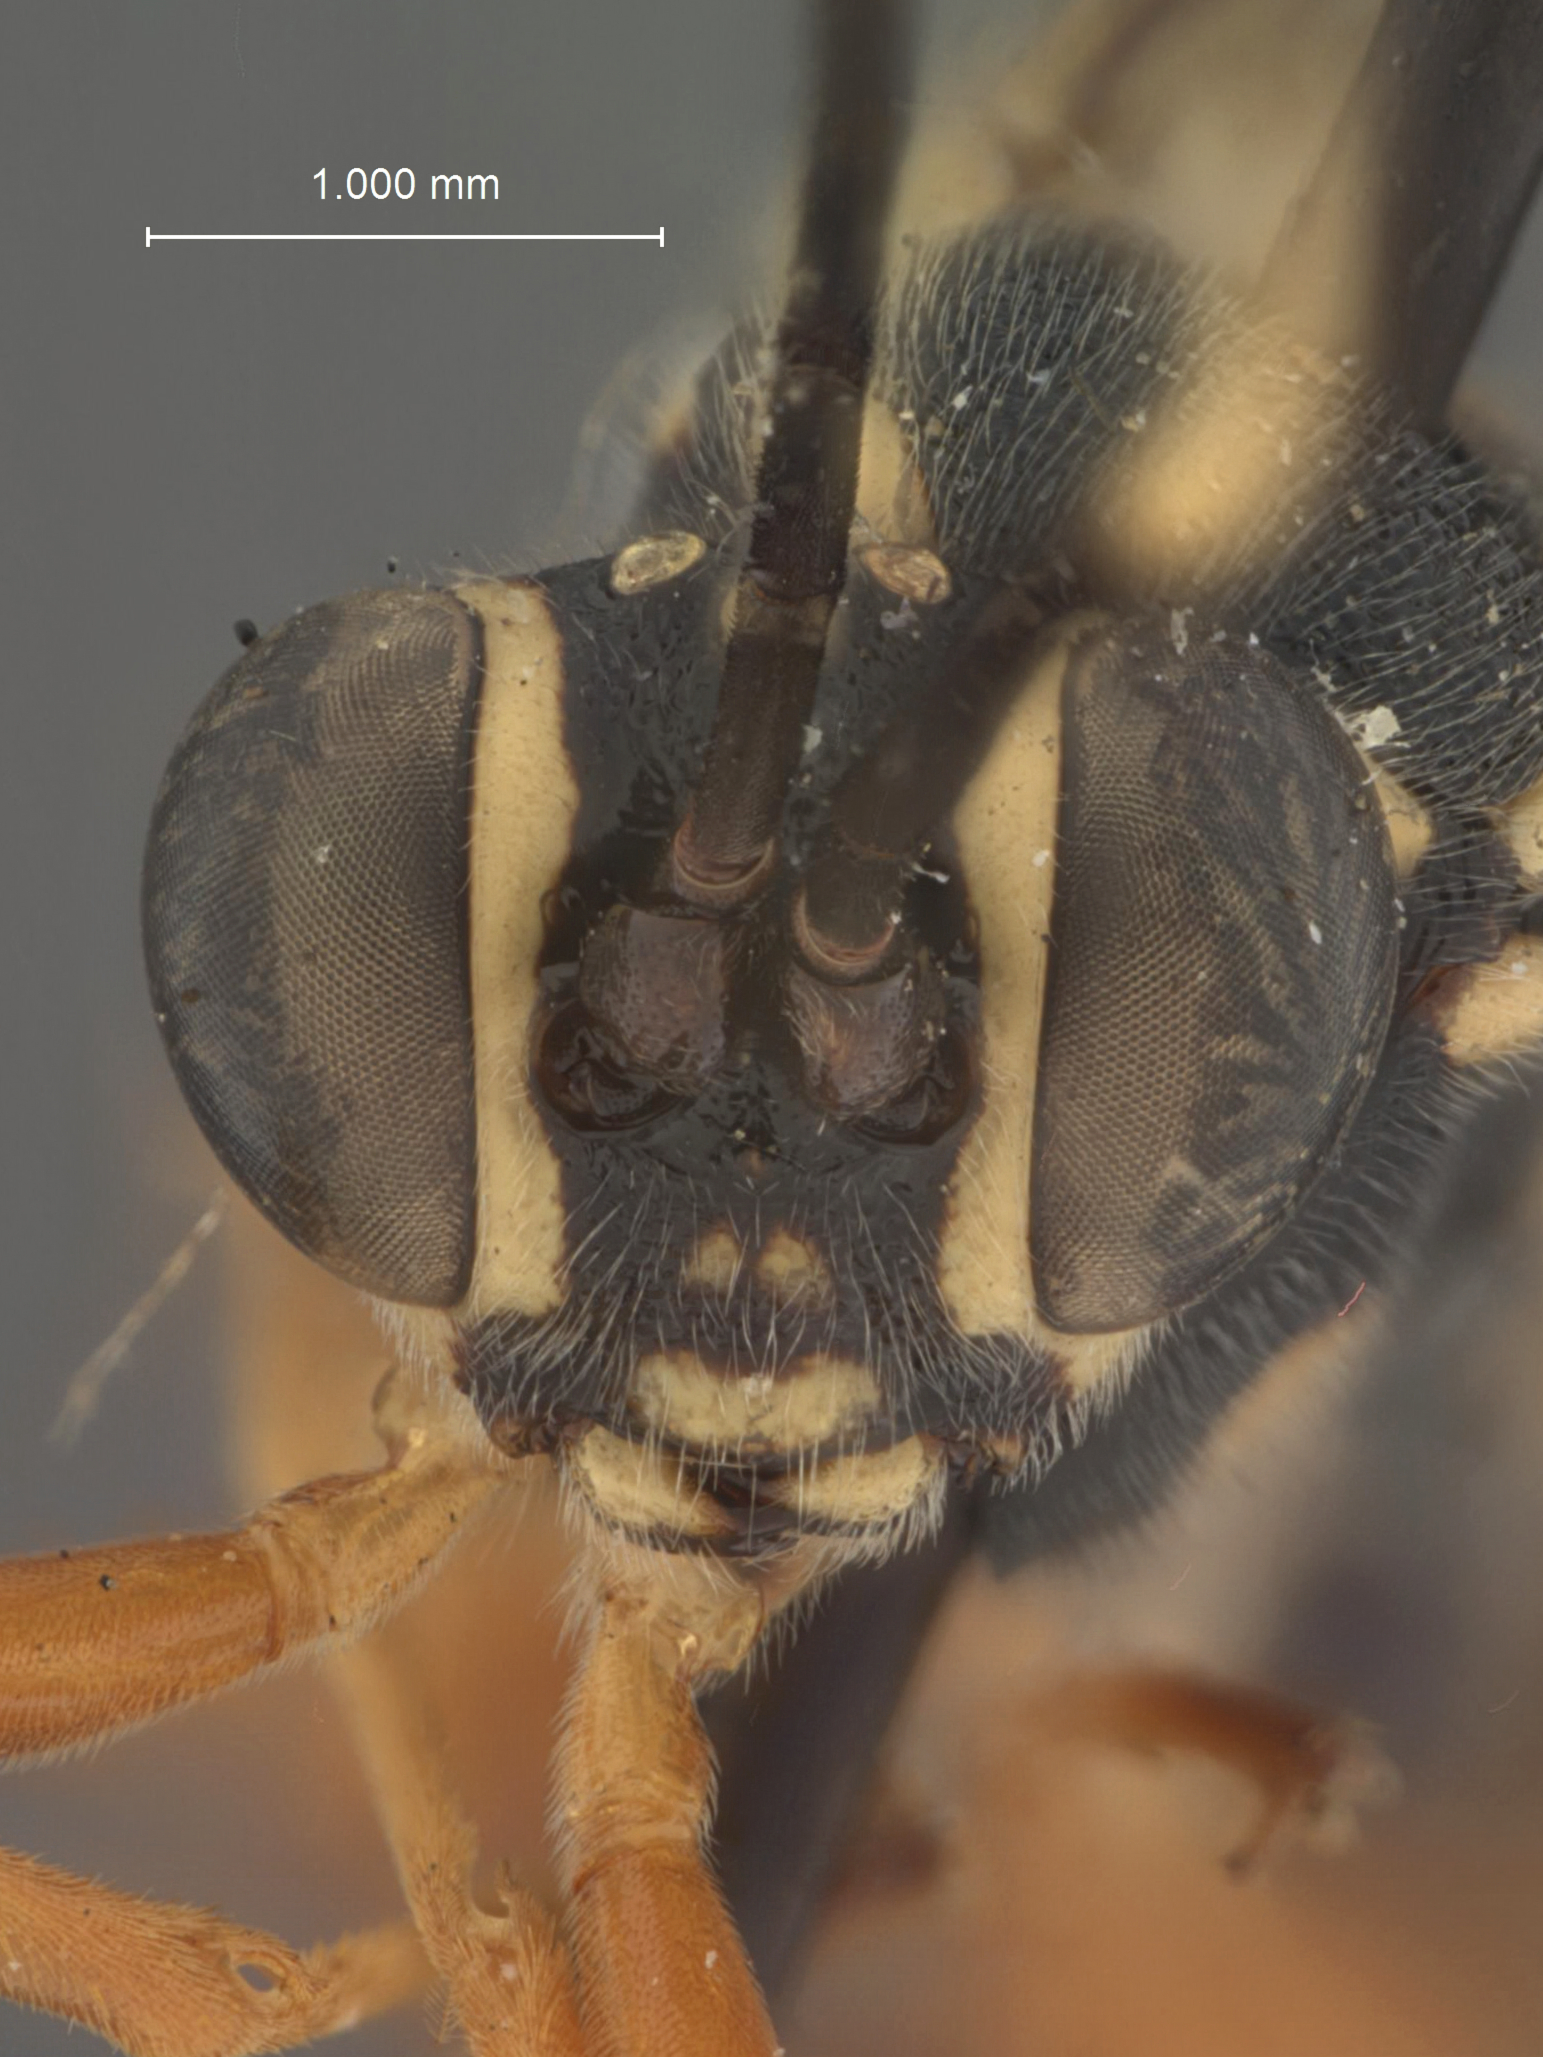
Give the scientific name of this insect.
Listrognathus albomaculatus
